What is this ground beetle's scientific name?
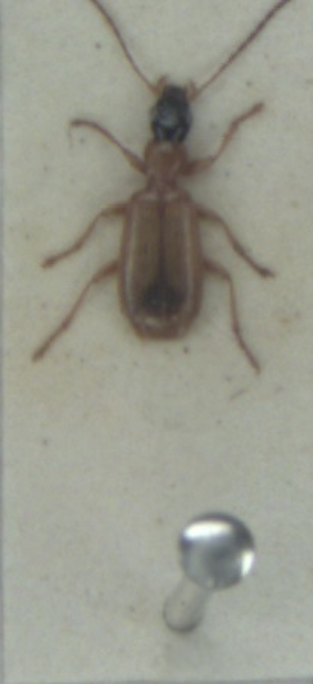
Demetrias monostigma
